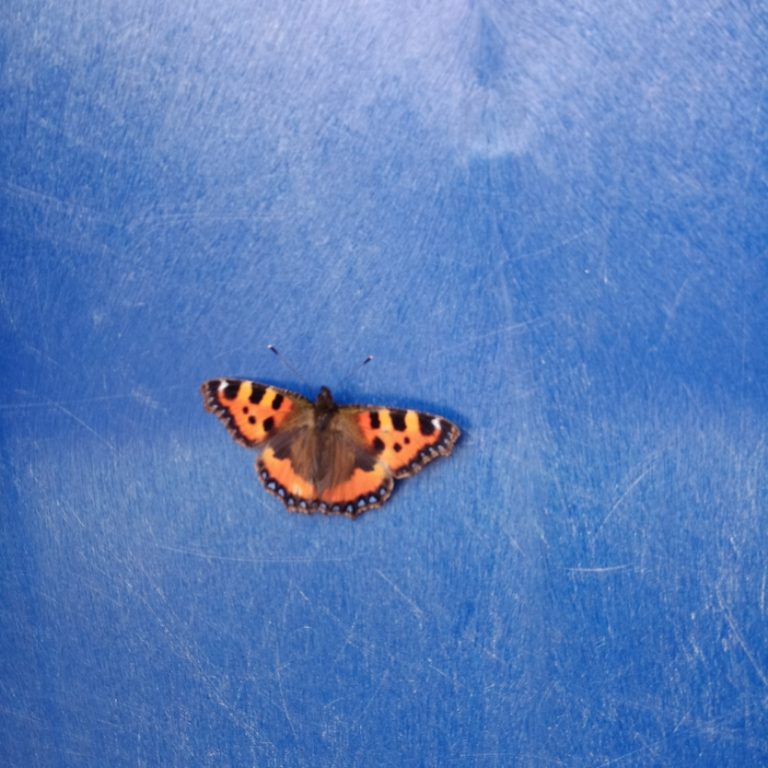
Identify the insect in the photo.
Aglais urticae
